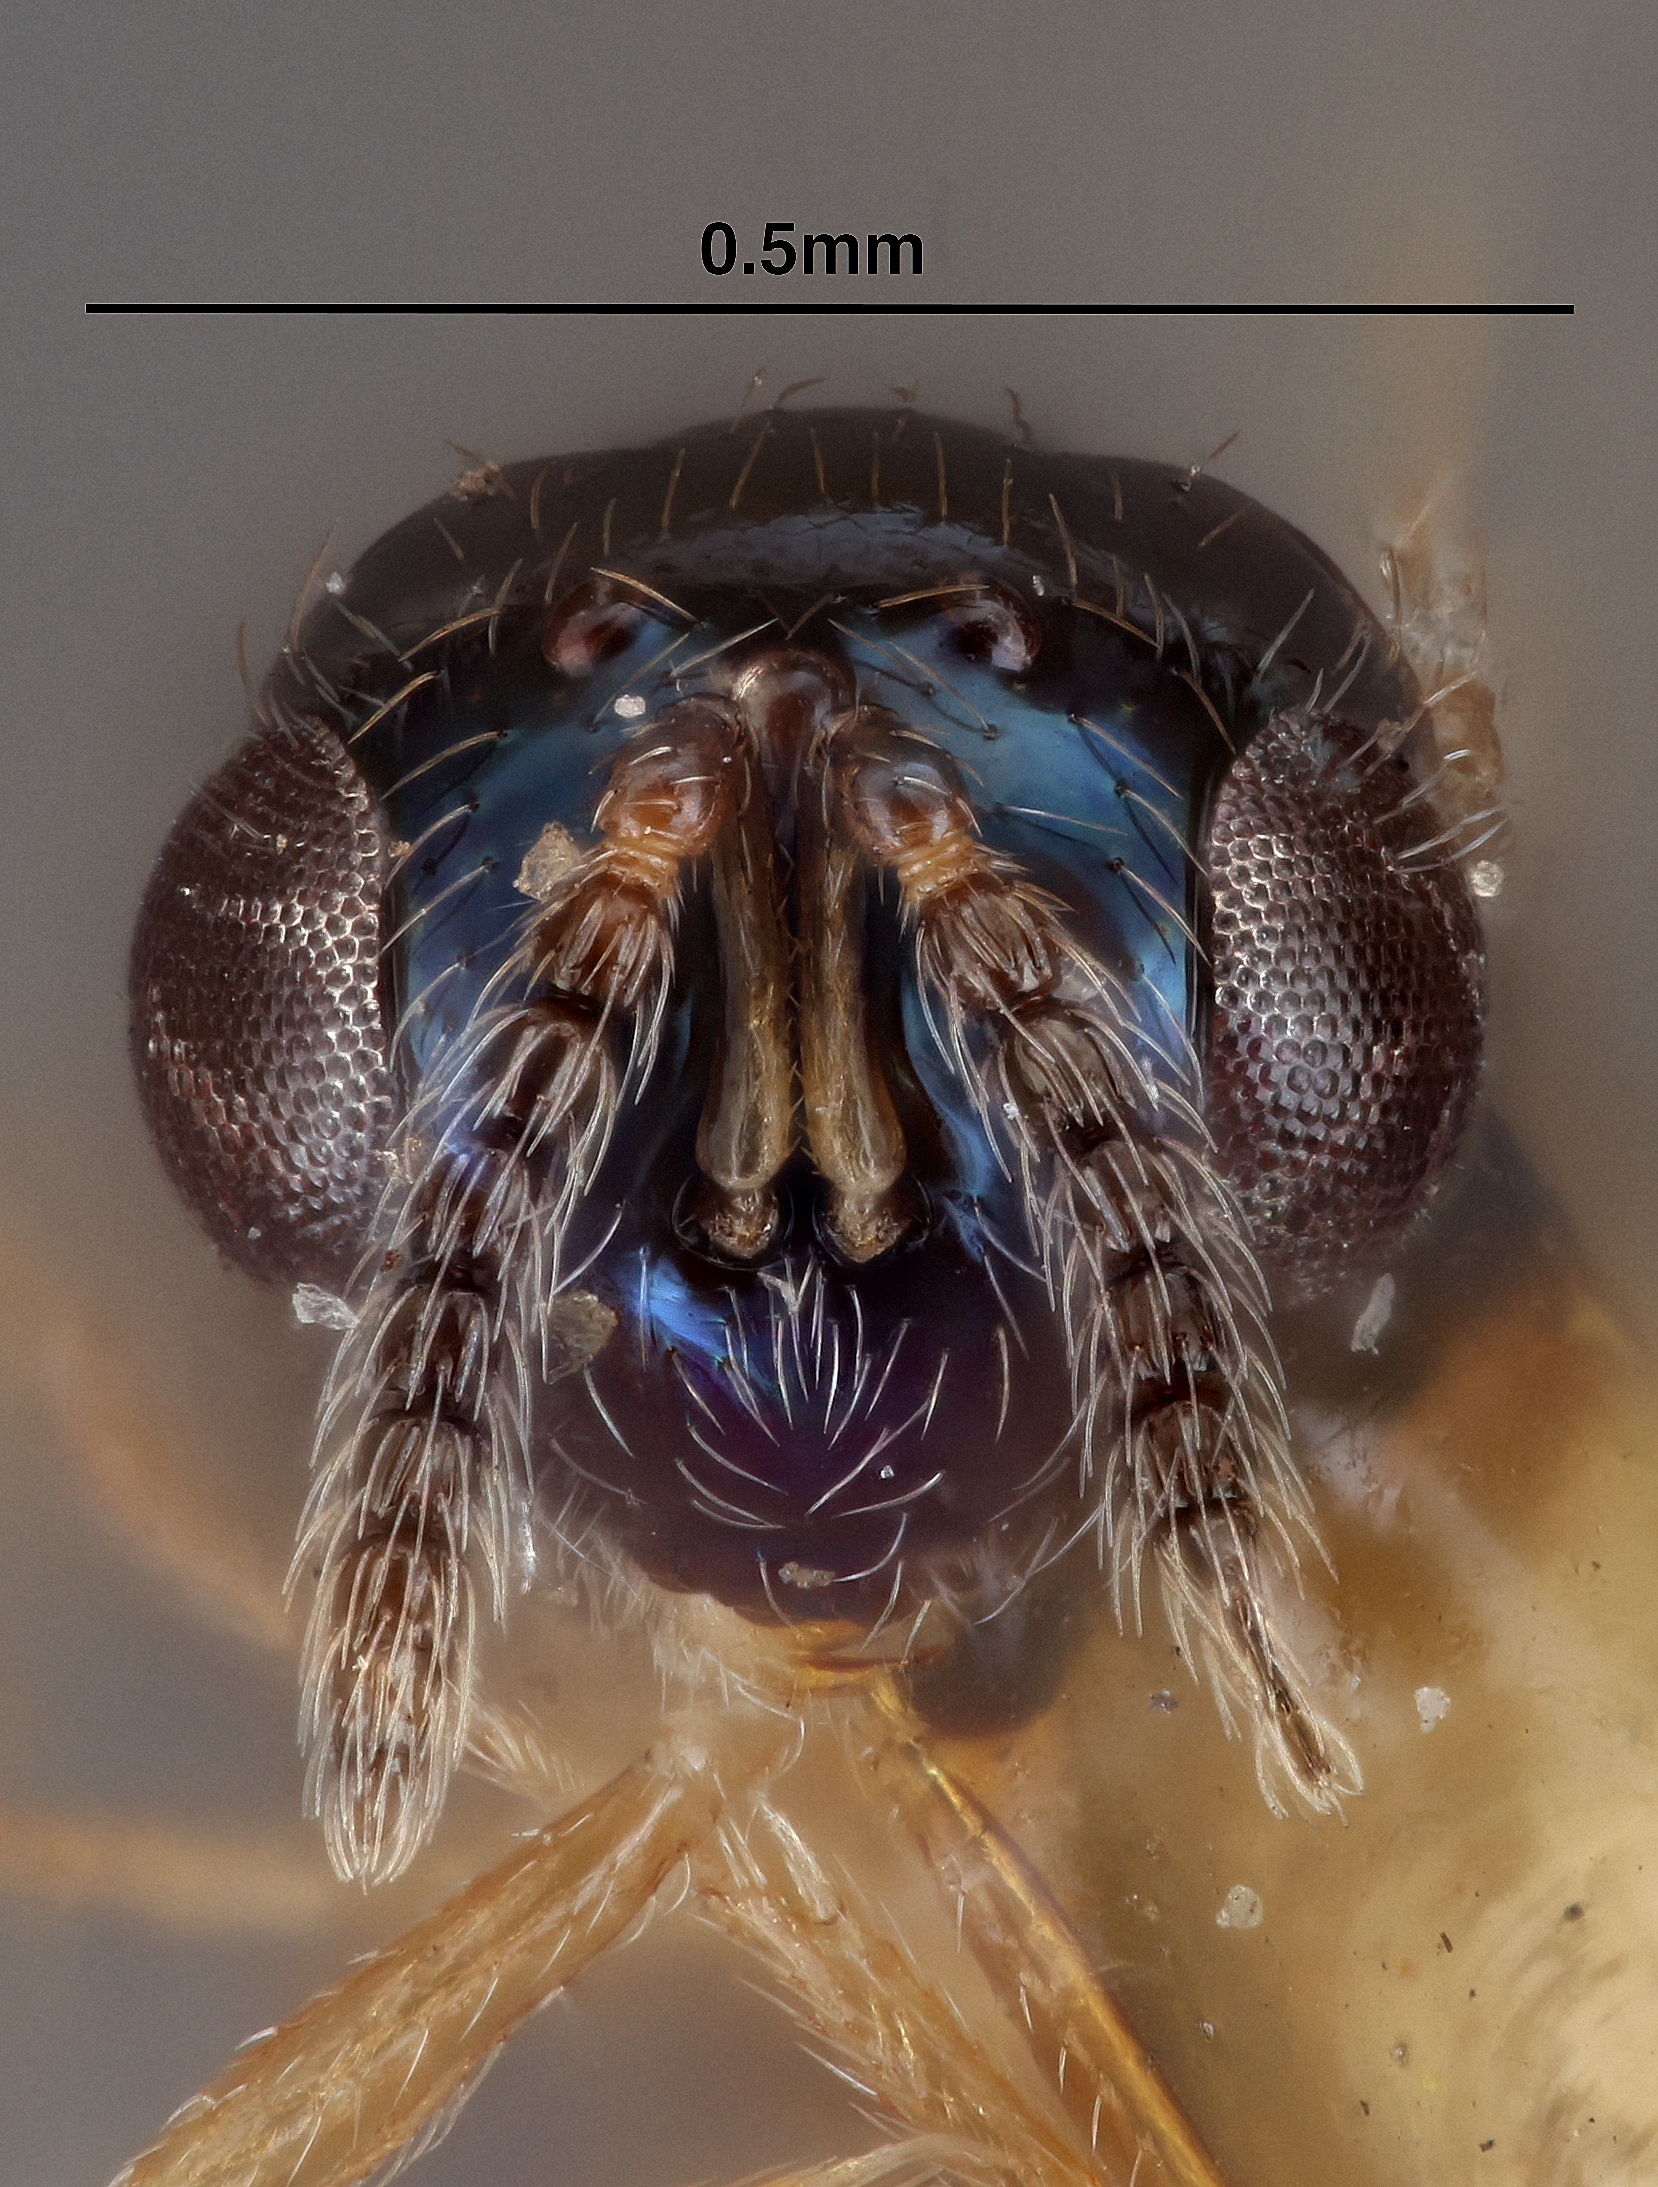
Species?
Erixestus pallidus (also Winnemana winnemanae)
